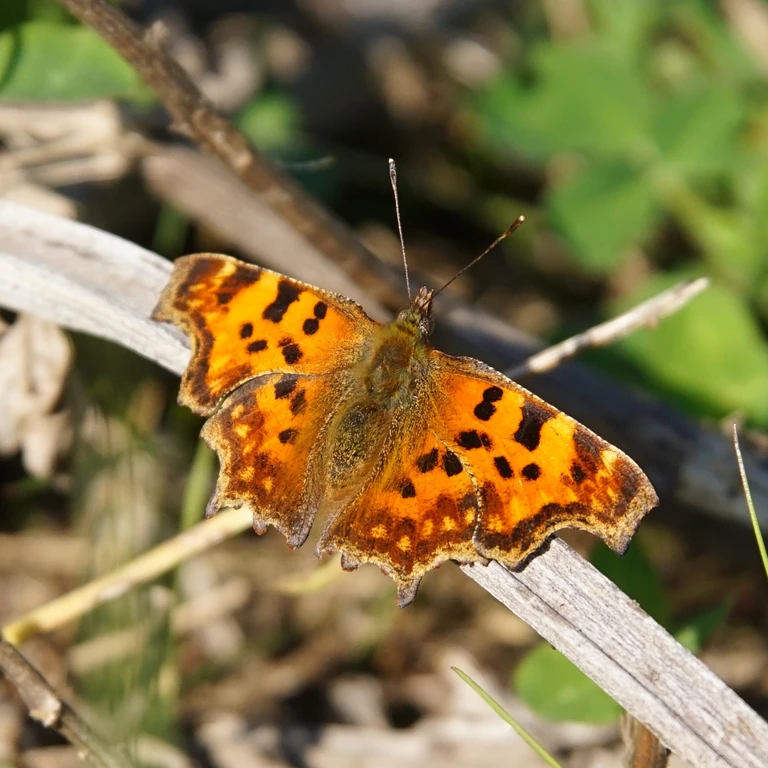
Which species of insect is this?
Polygonia c-album
